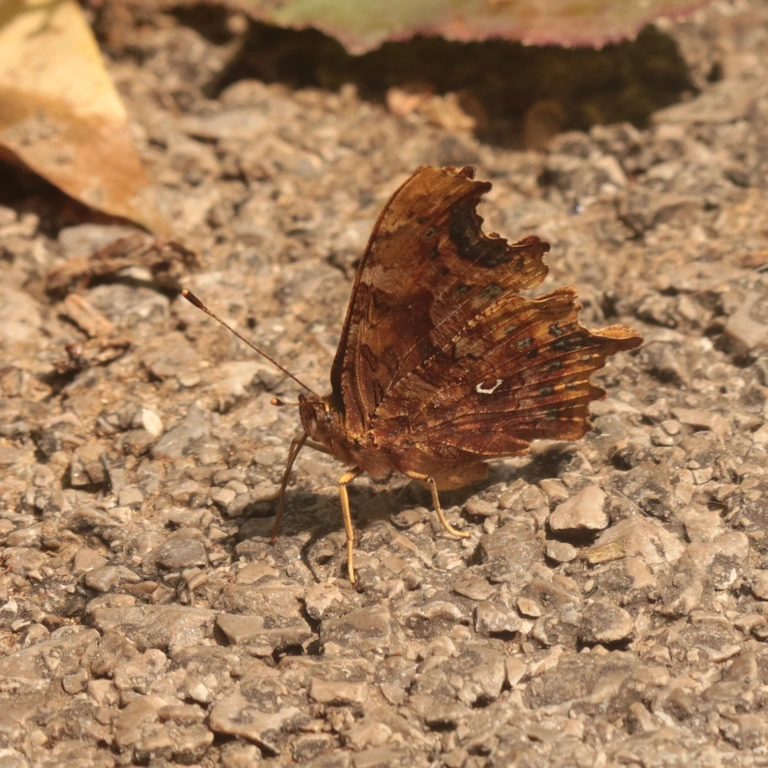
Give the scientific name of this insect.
Polygonia c-album
